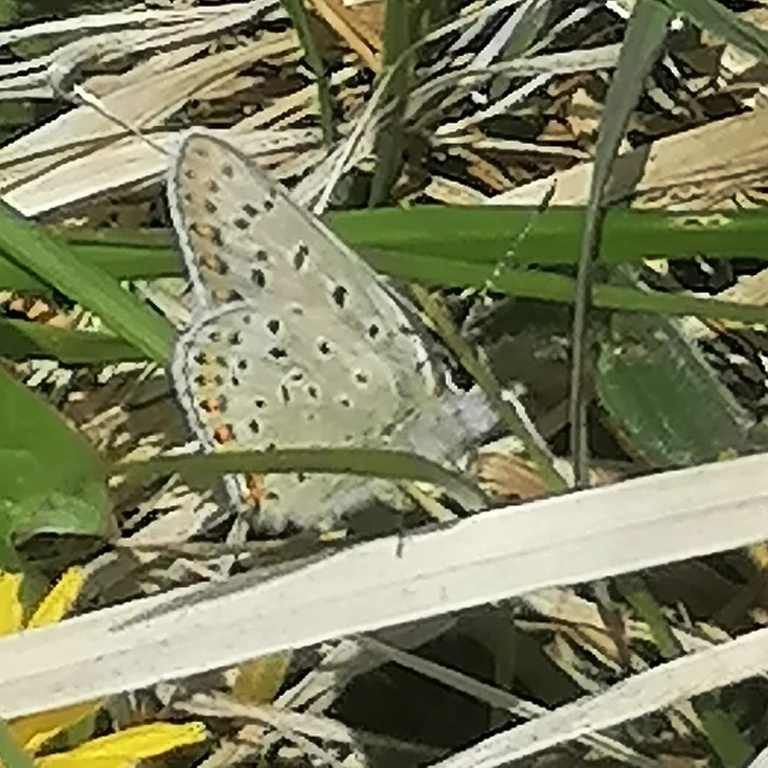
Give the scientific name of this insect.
Lycaena tityrus (also Loweia tityrus)
